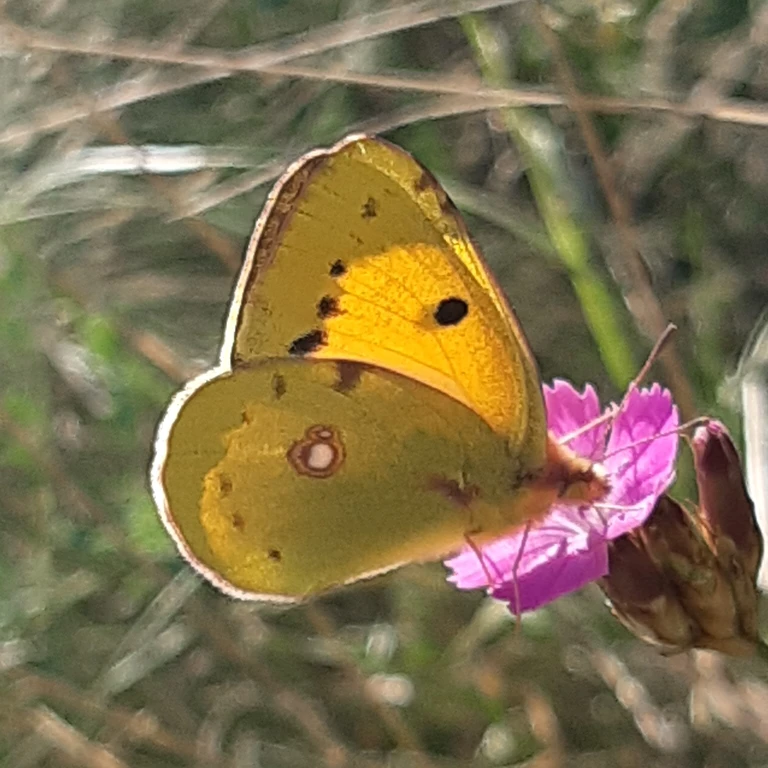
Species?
Colias croceus
